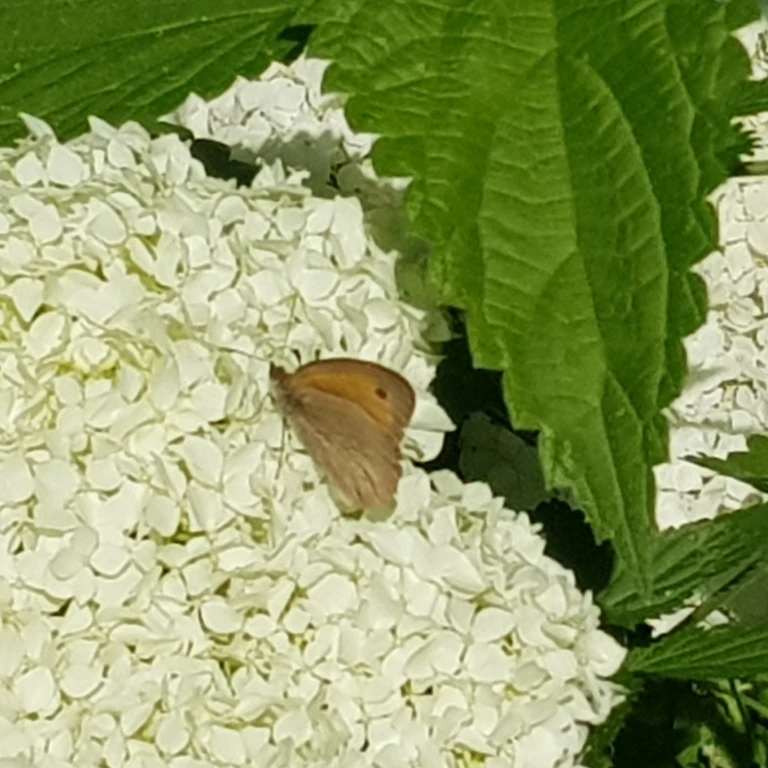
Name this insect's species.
Maniola jurtina
